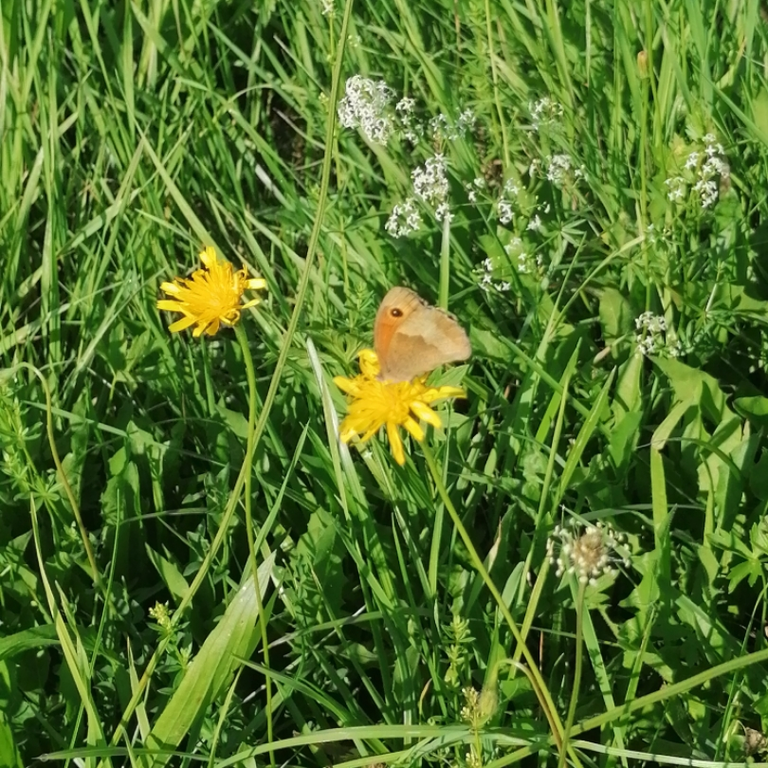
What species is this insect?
Maniola jurtina
